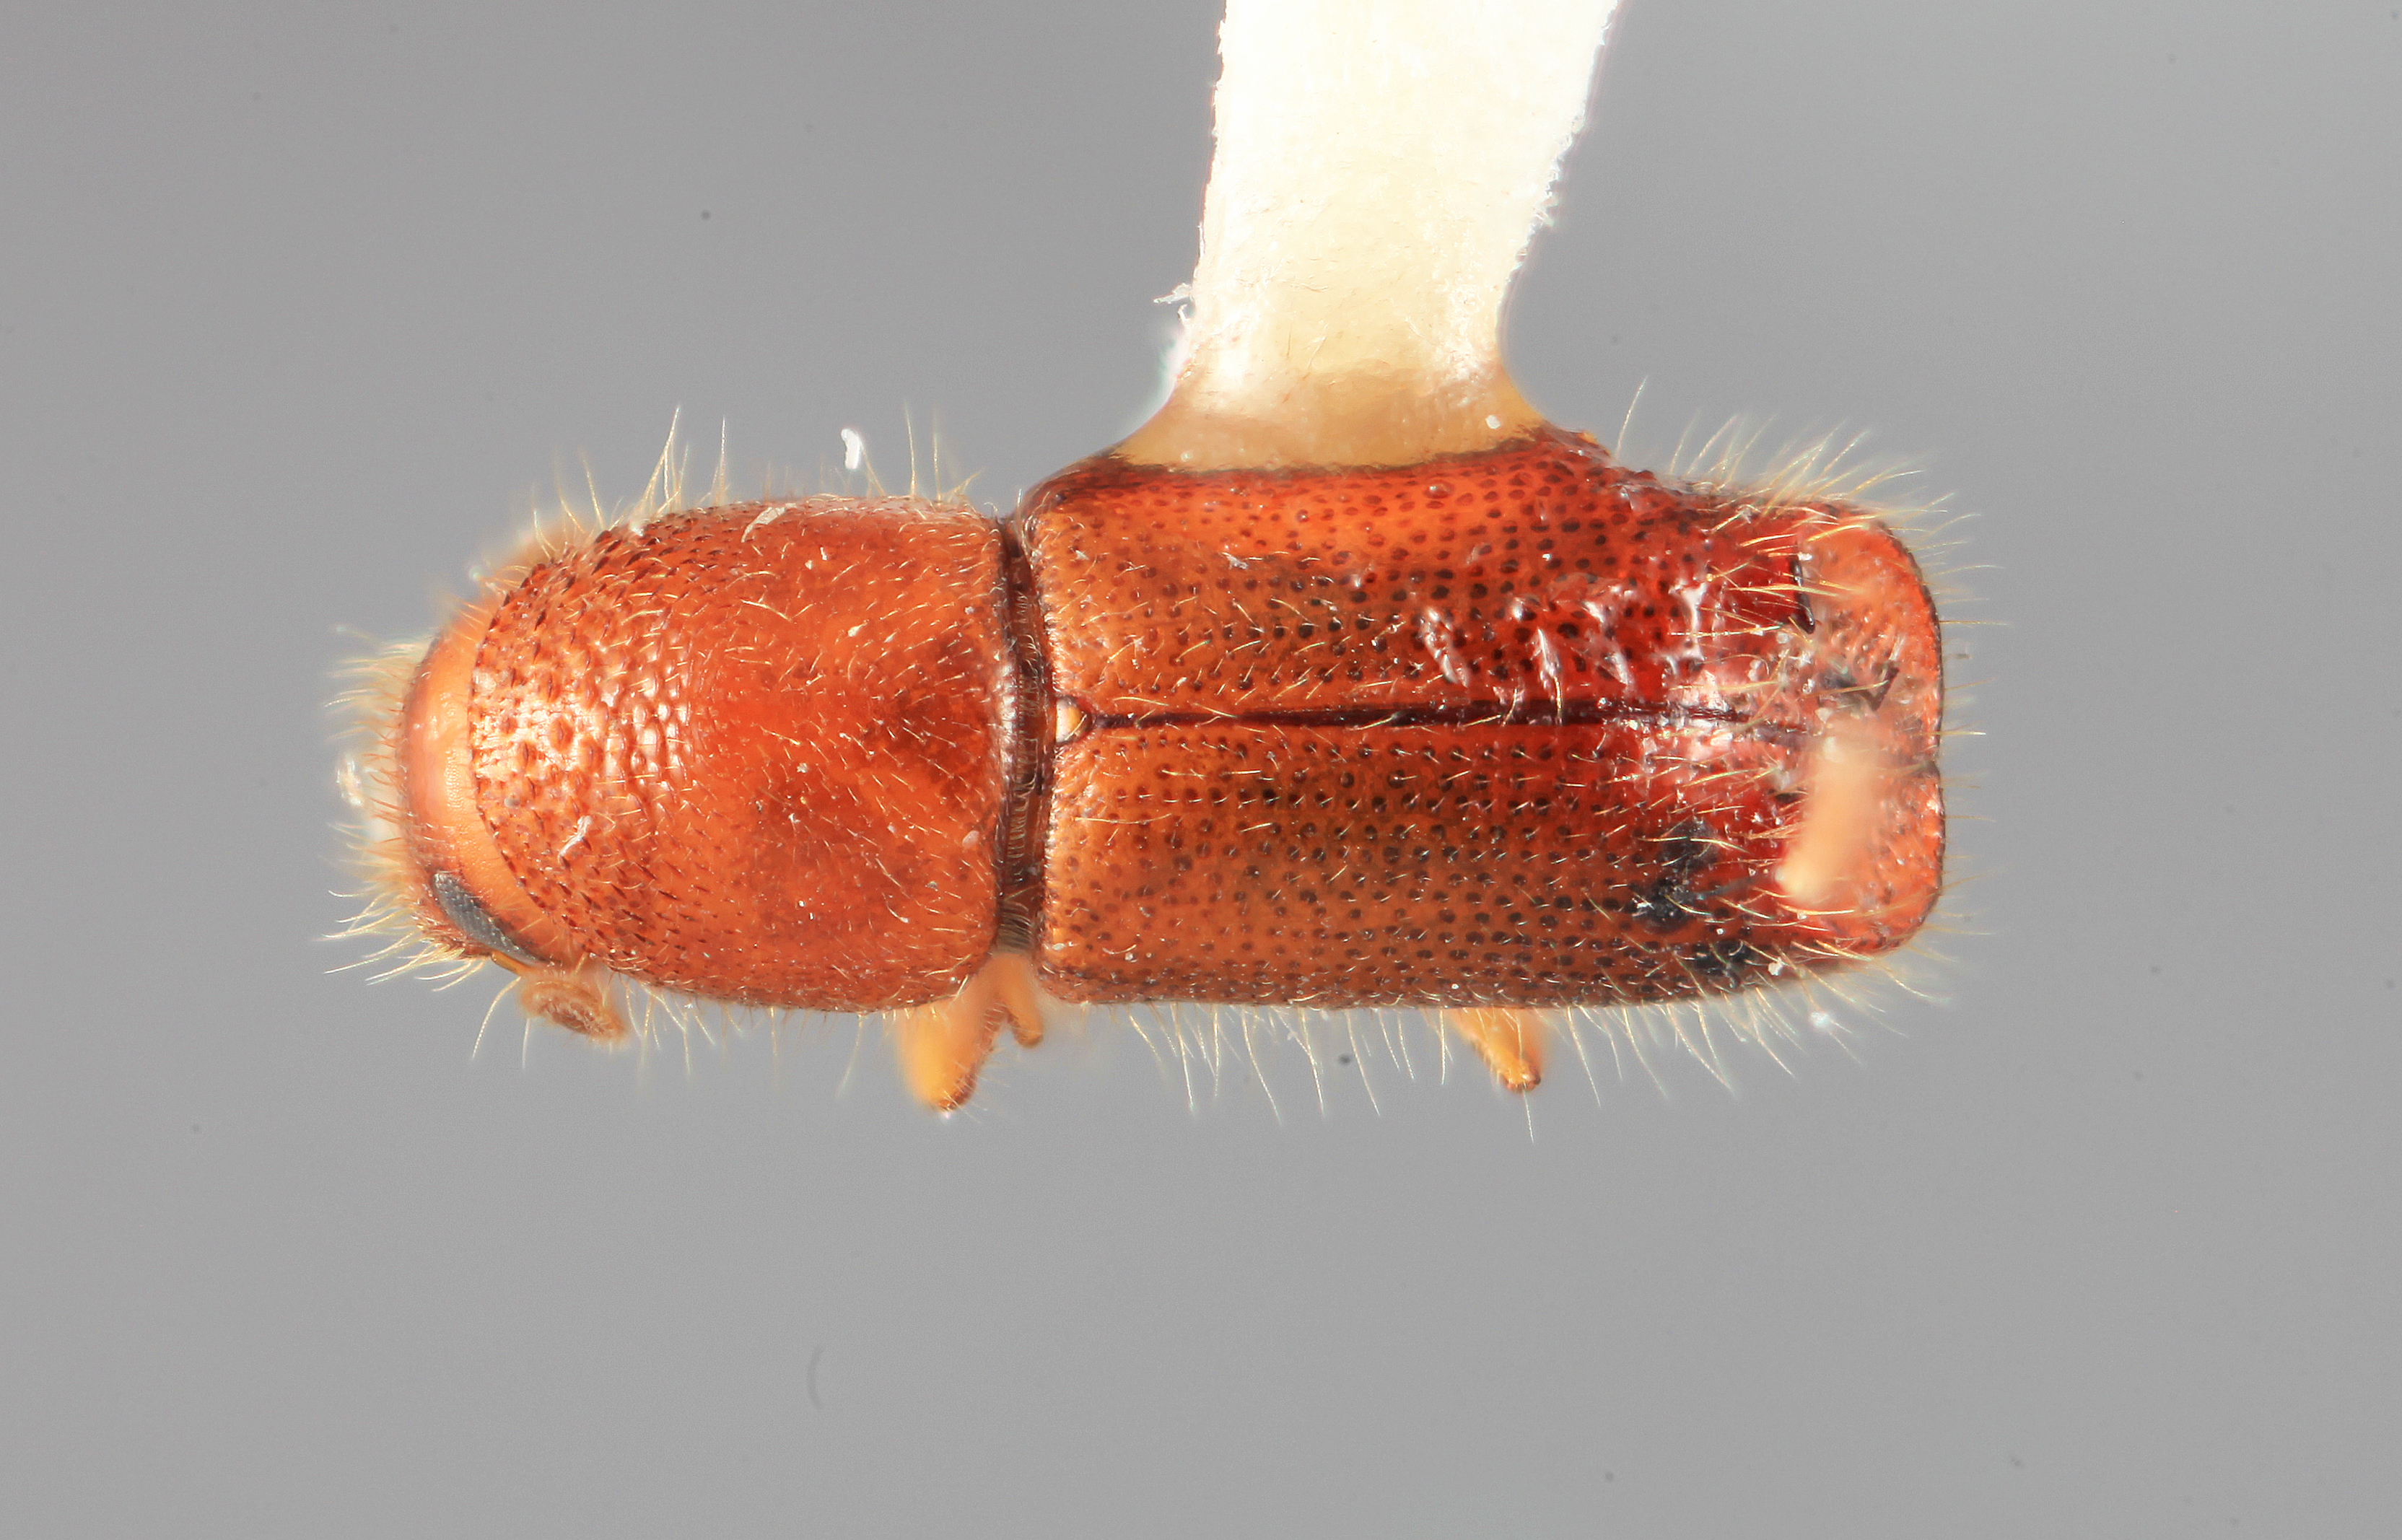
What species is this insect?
Mimips uncinatus
